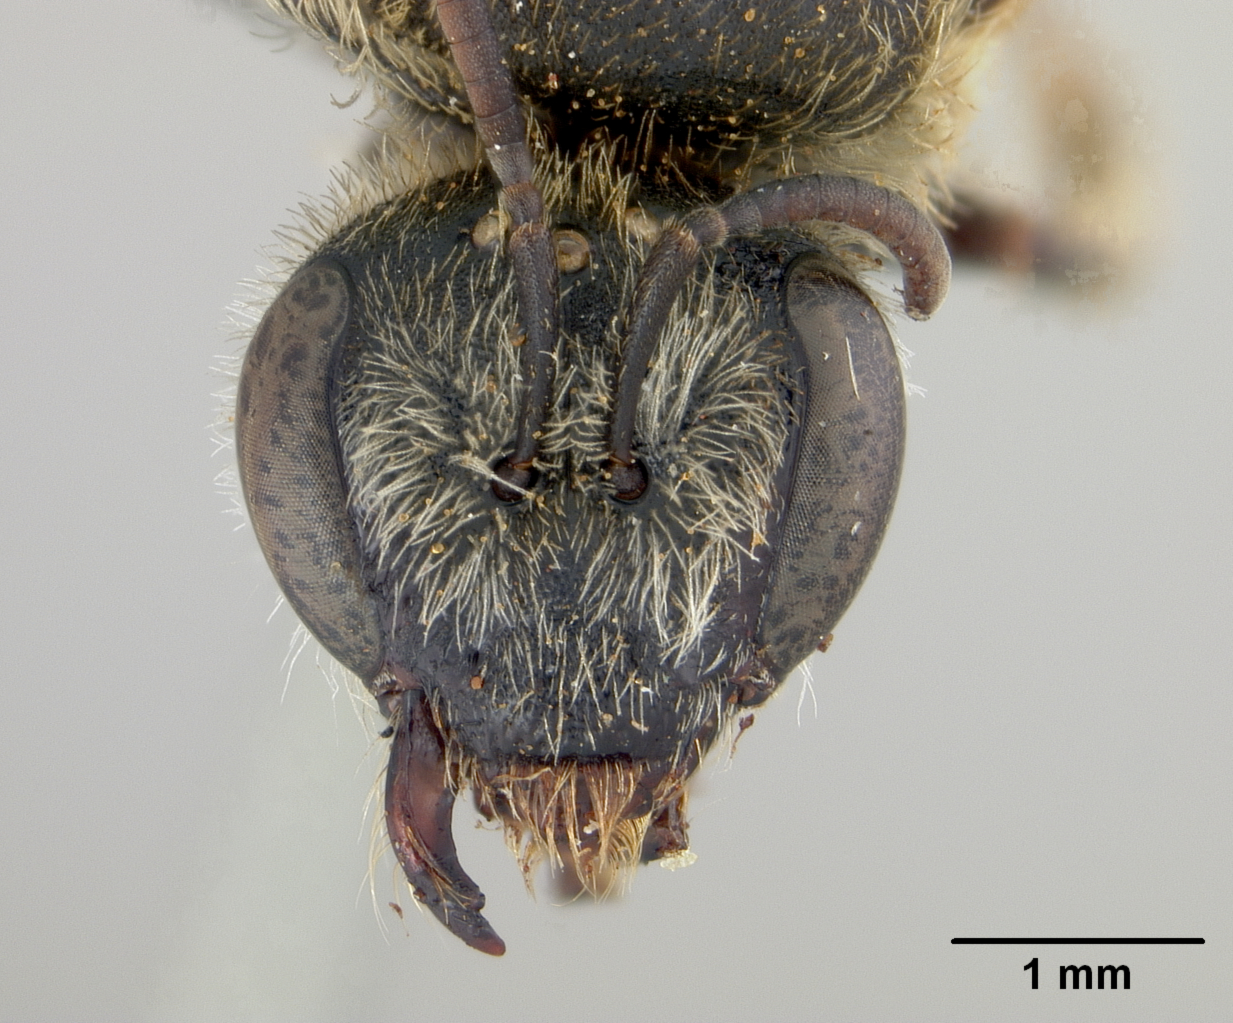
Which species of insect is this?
Halictus diversiformis
